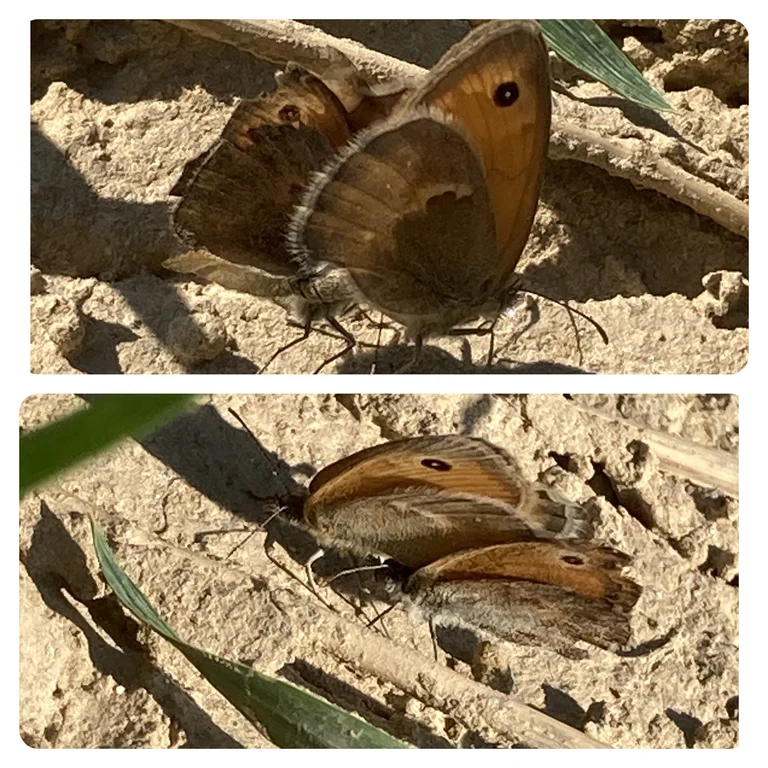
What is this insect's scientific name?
Coenonympha pamphilus
